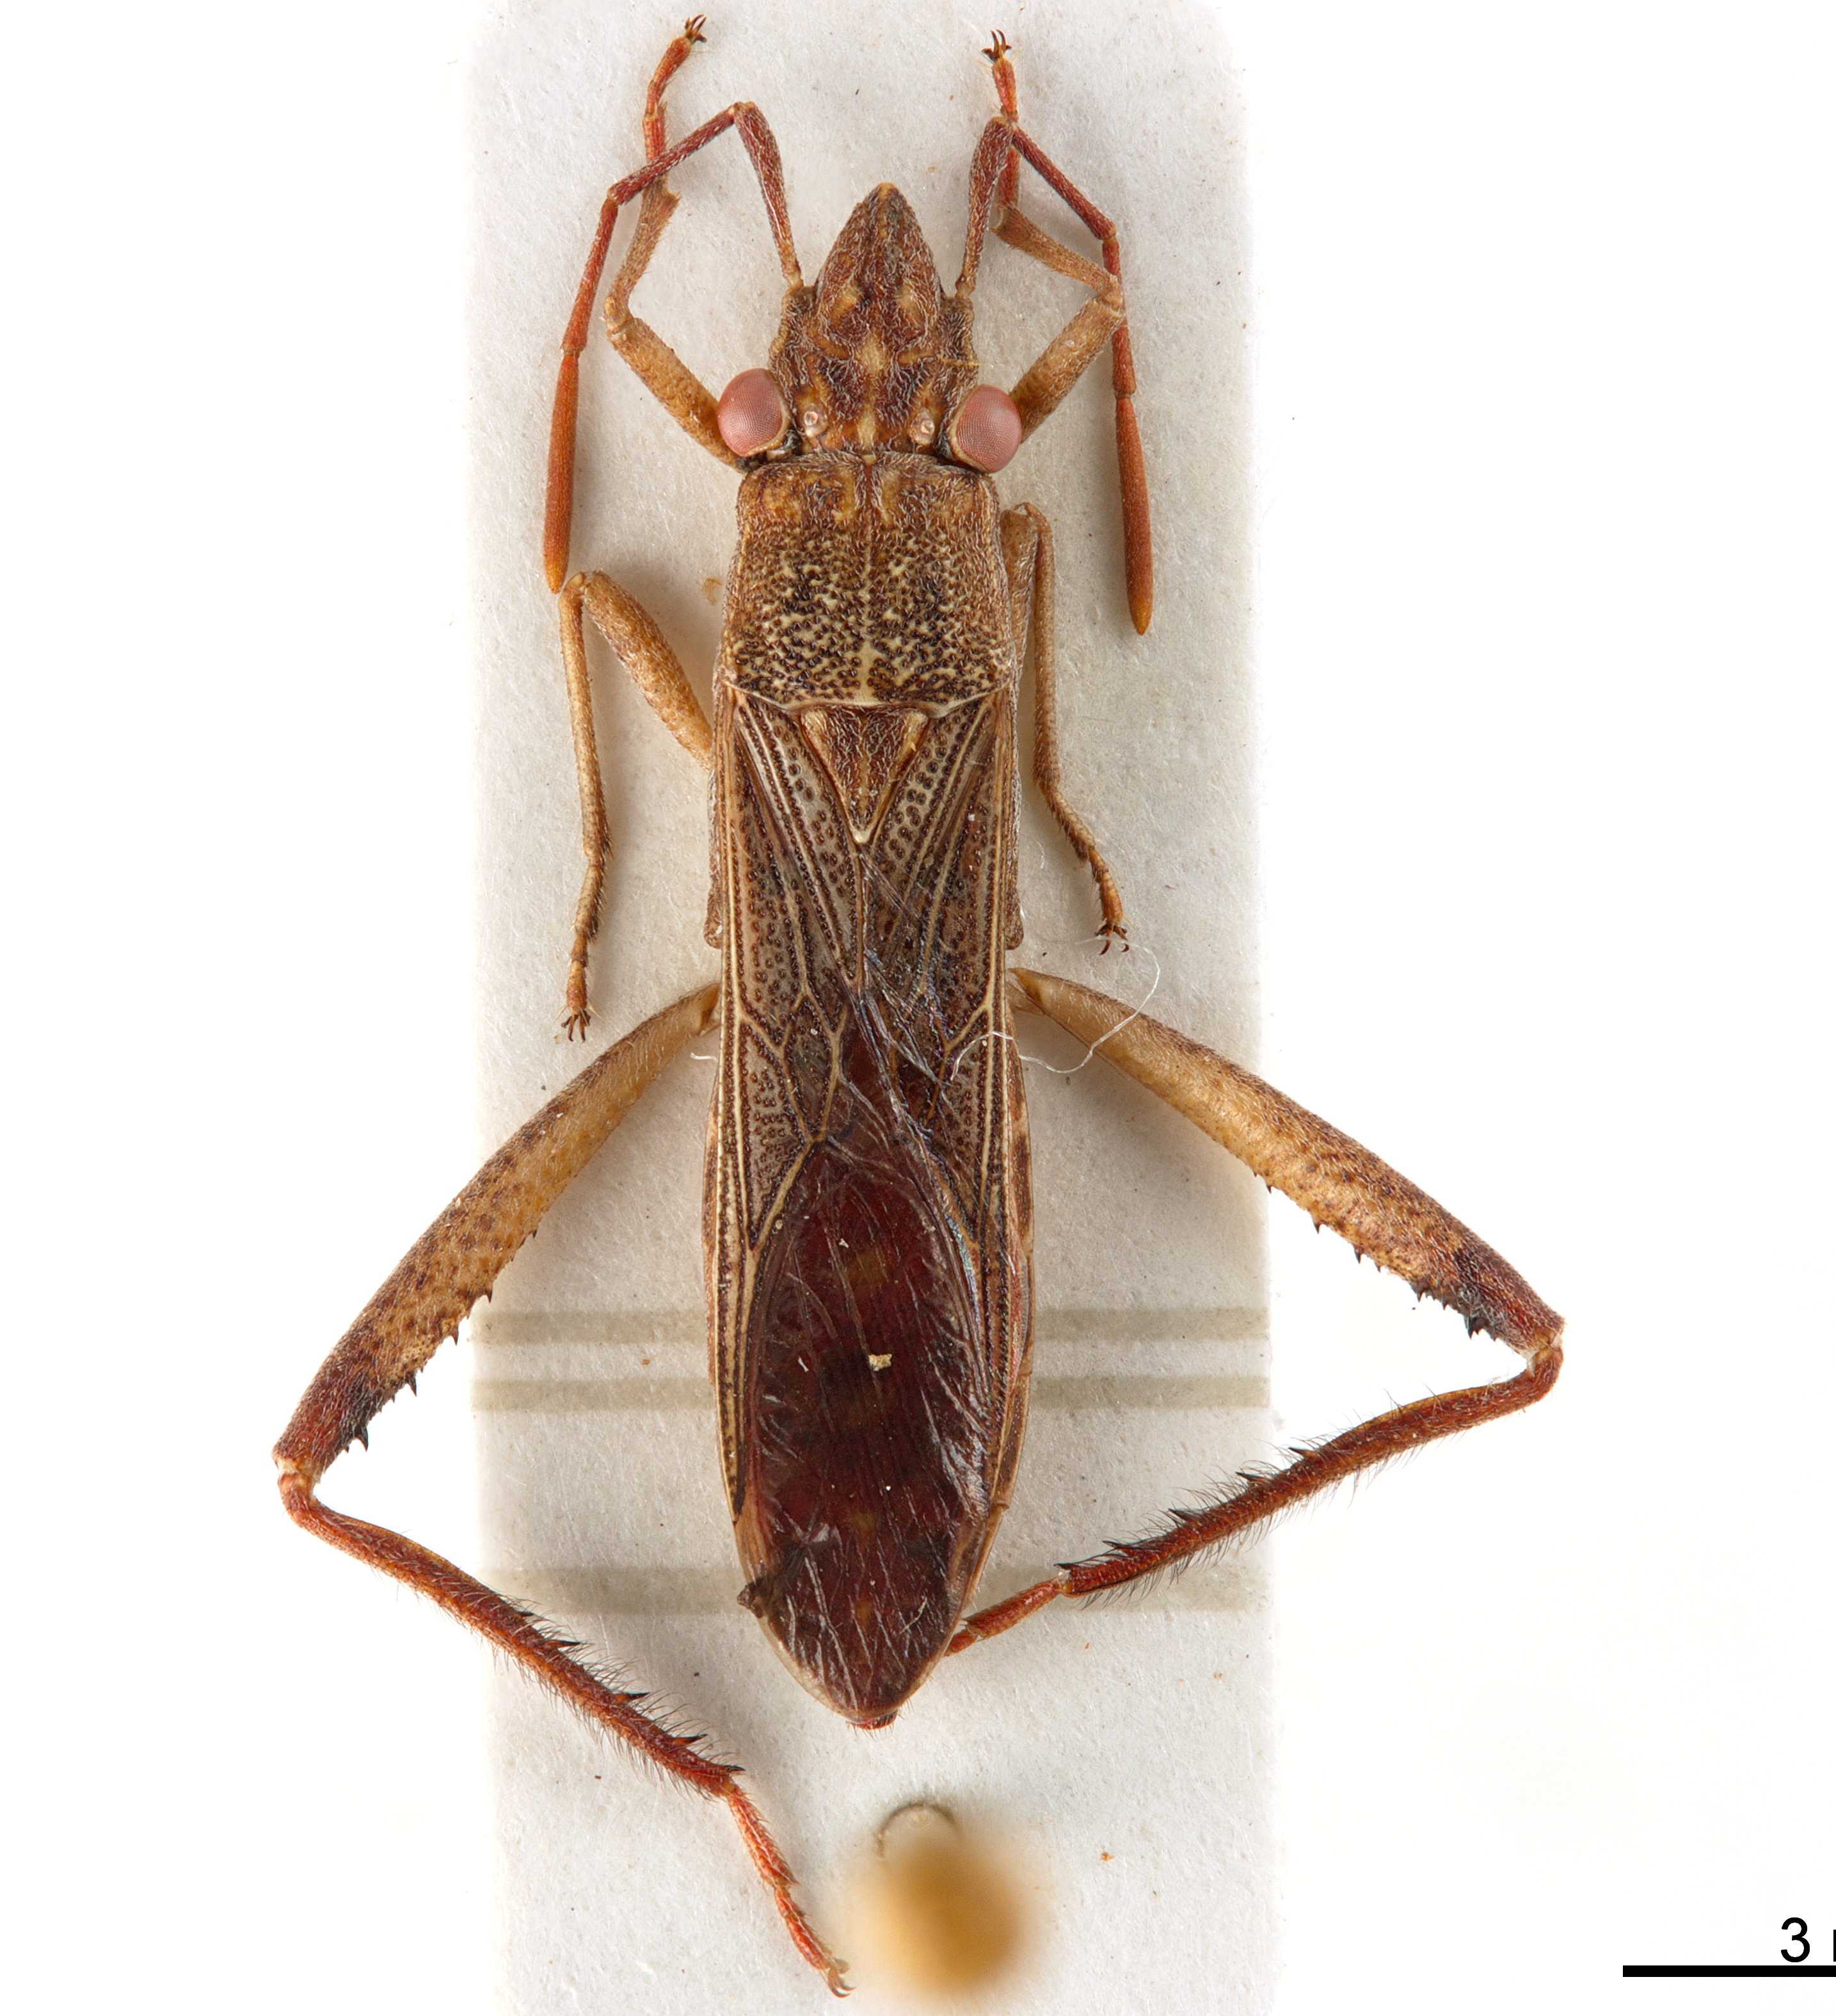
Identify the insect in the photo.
Nemausus simplex
